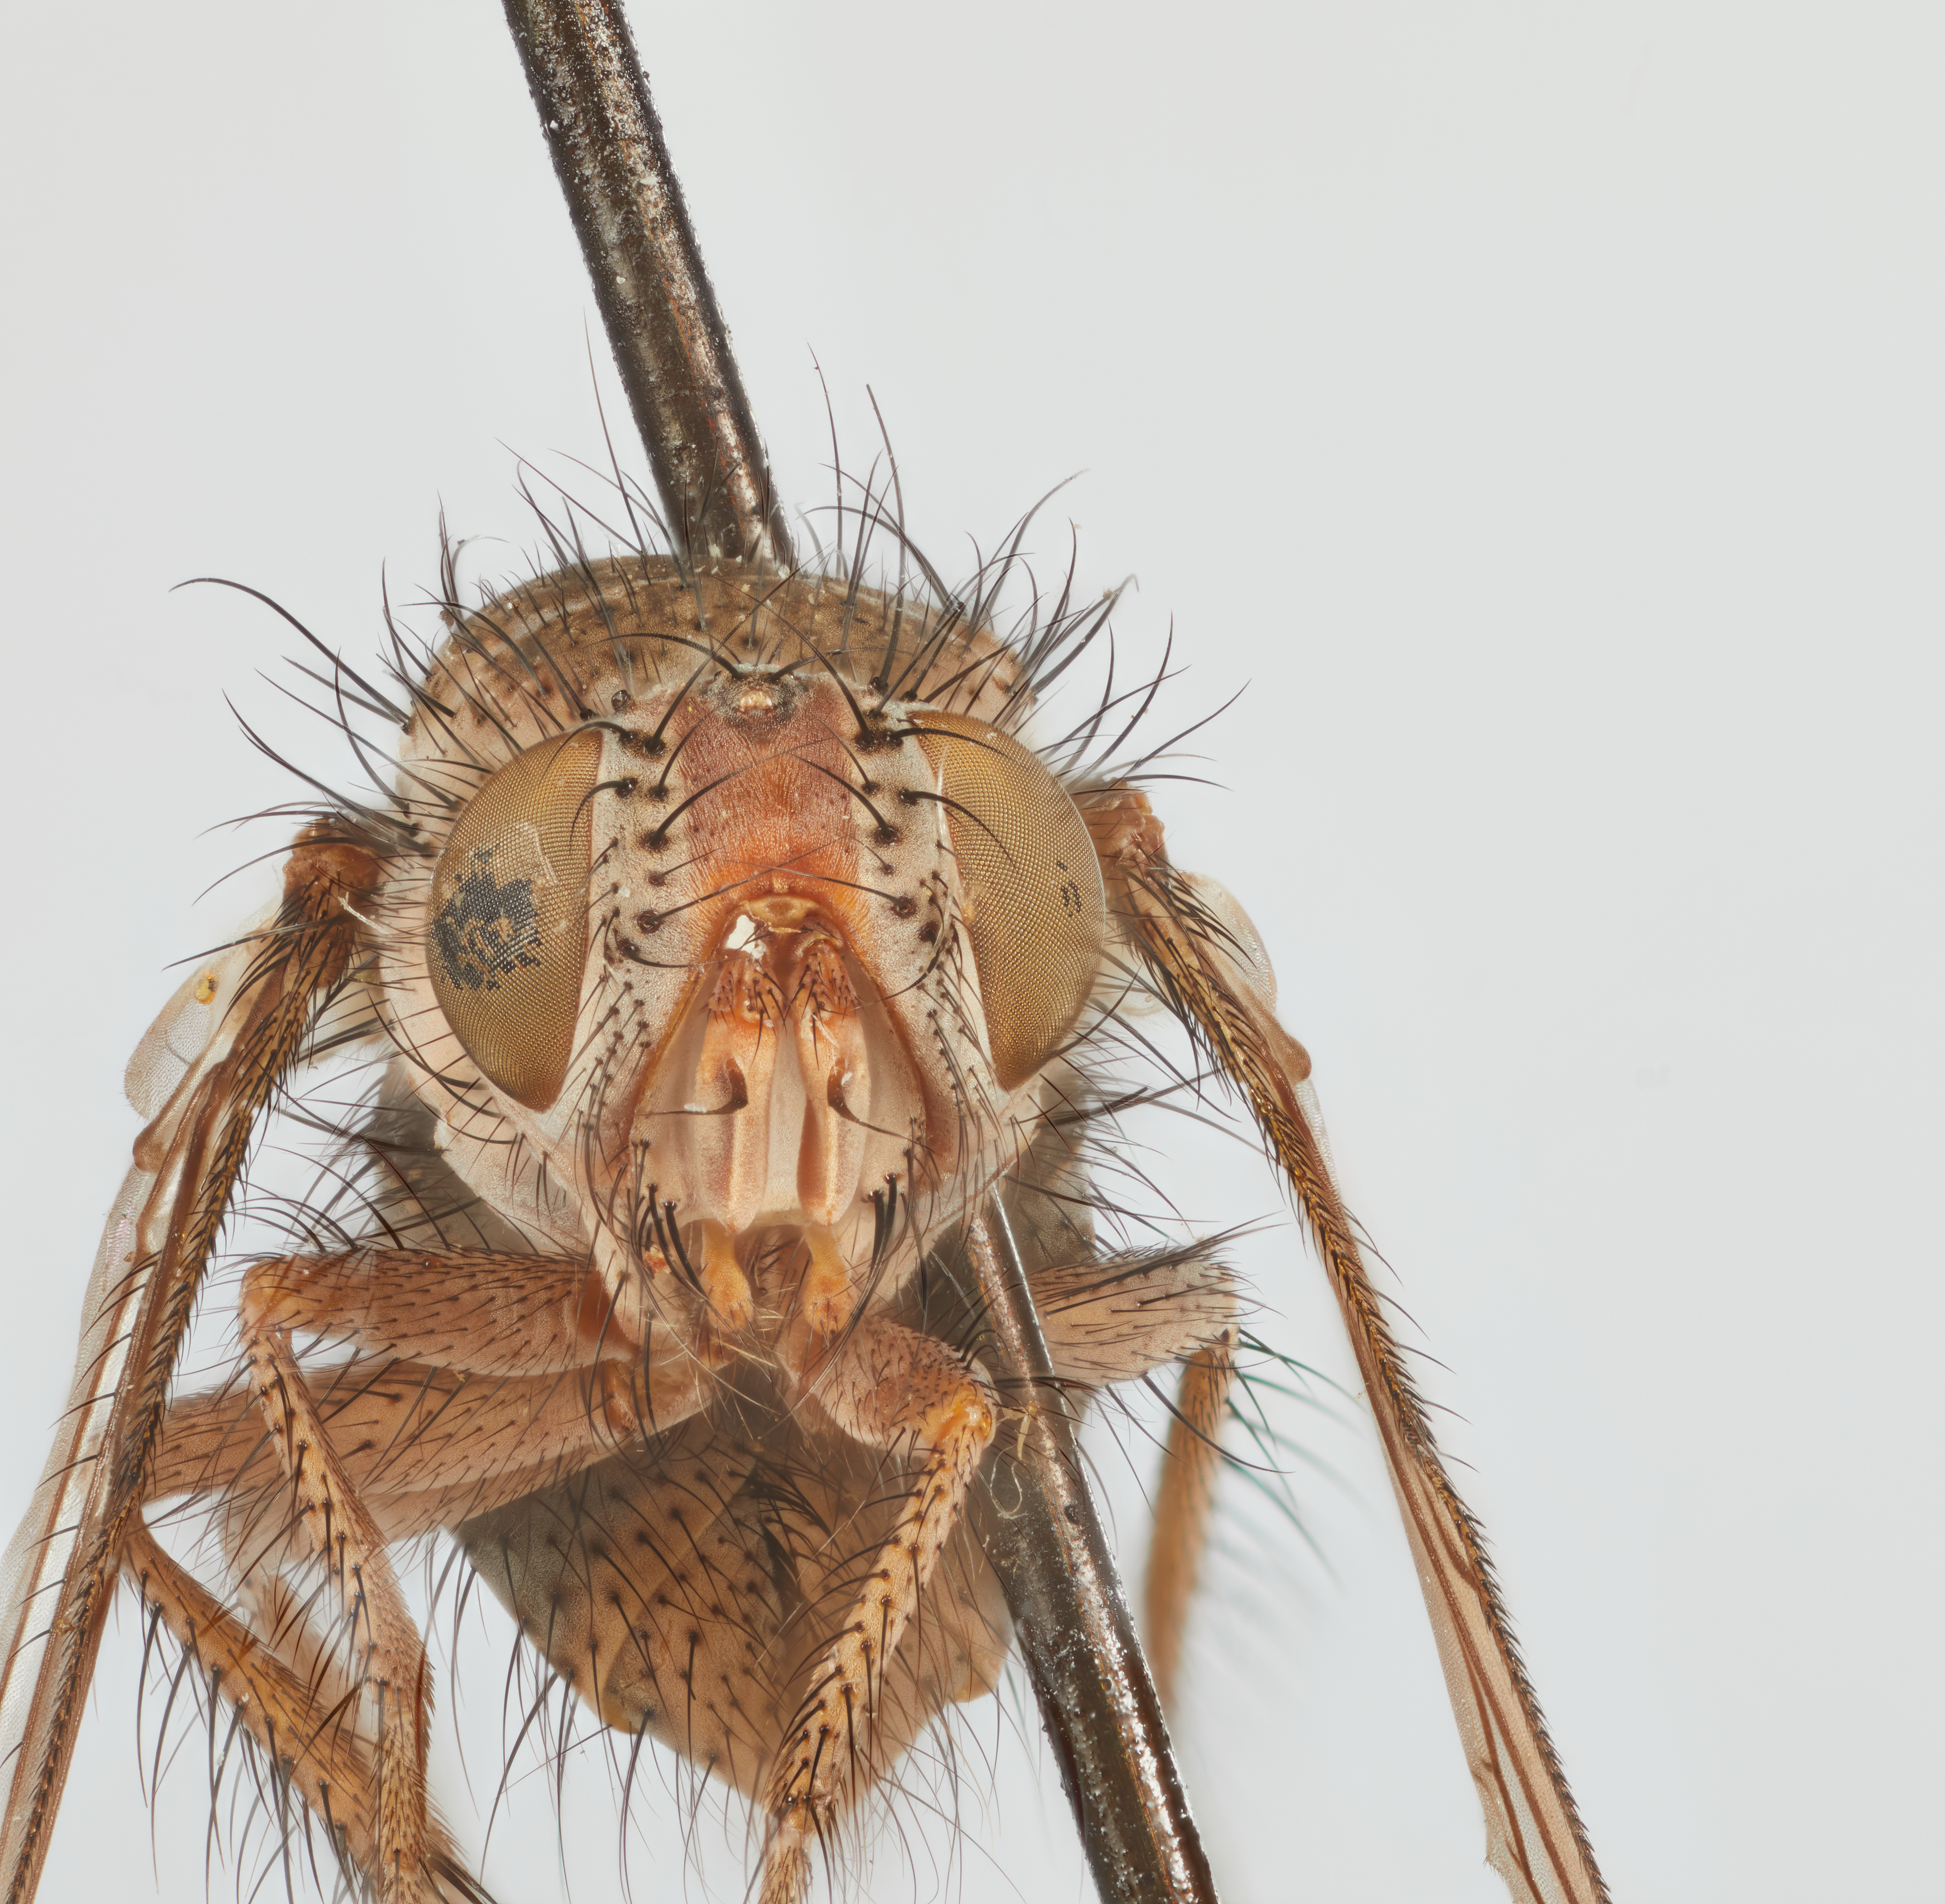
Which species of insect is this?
Cartocometes io
